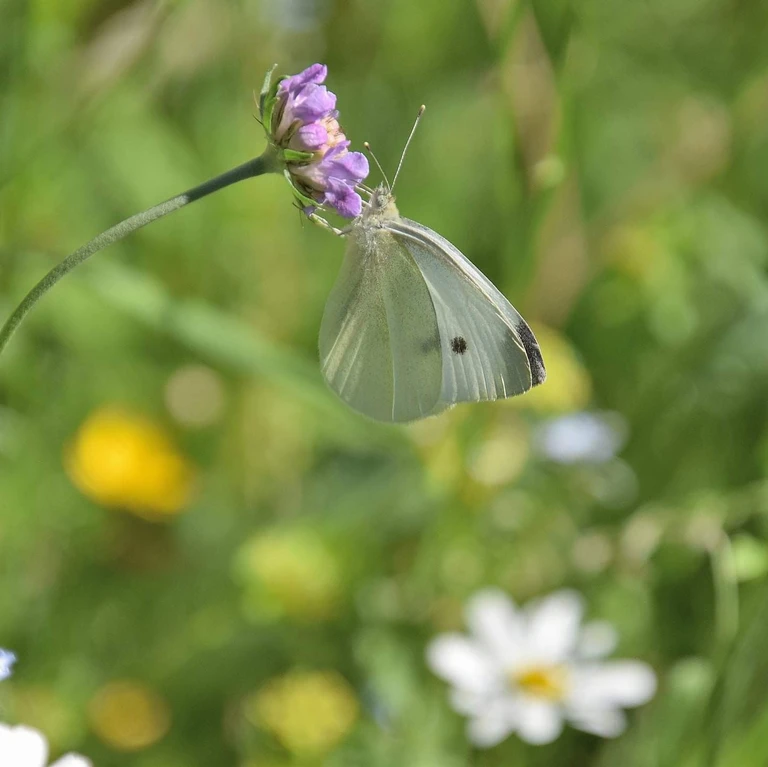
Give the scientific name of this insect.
Pieris rapae
